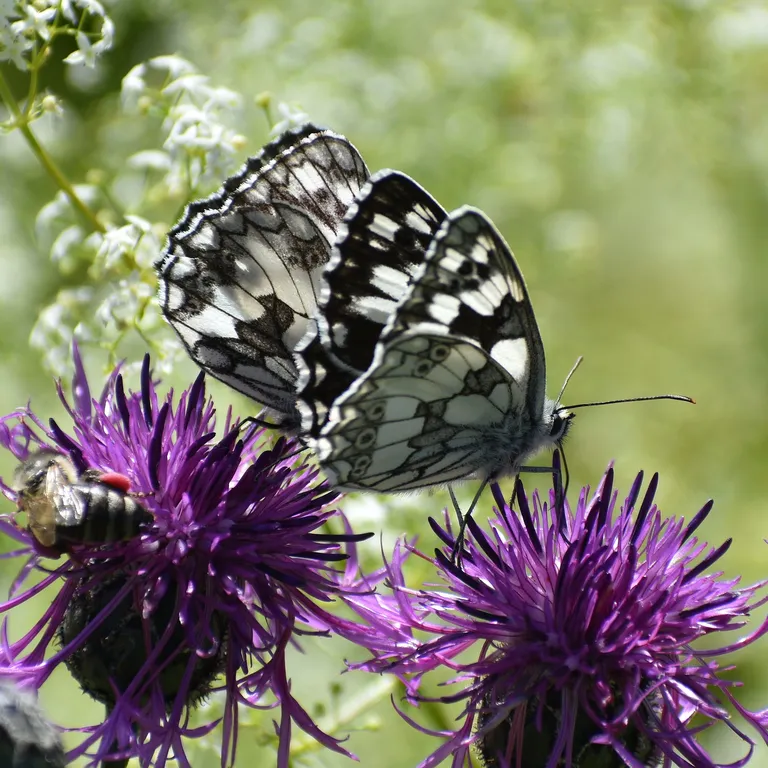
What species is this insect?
Melanargia galathea
